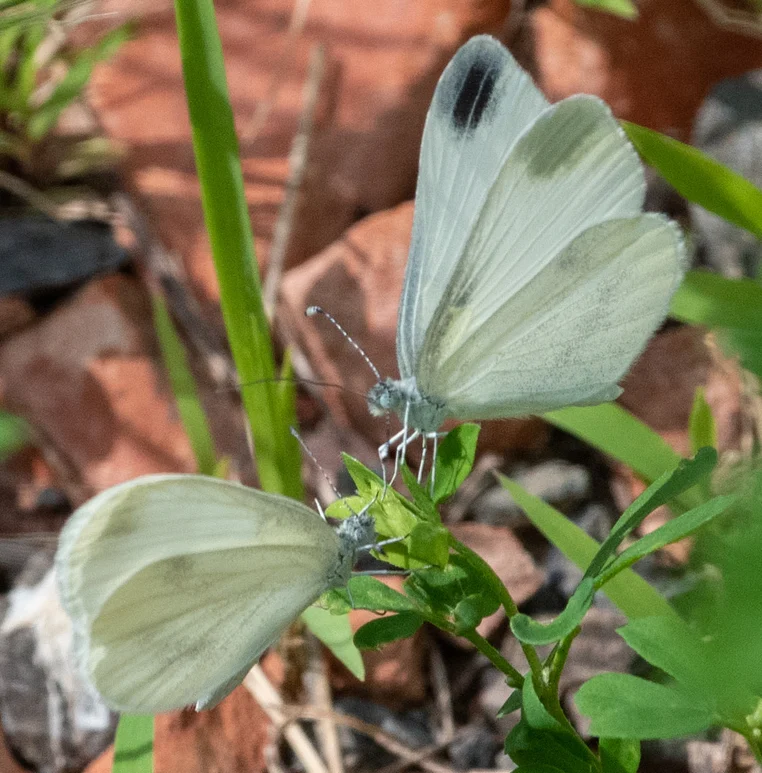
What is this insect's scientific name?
Leptidea sinapis/juvernica
